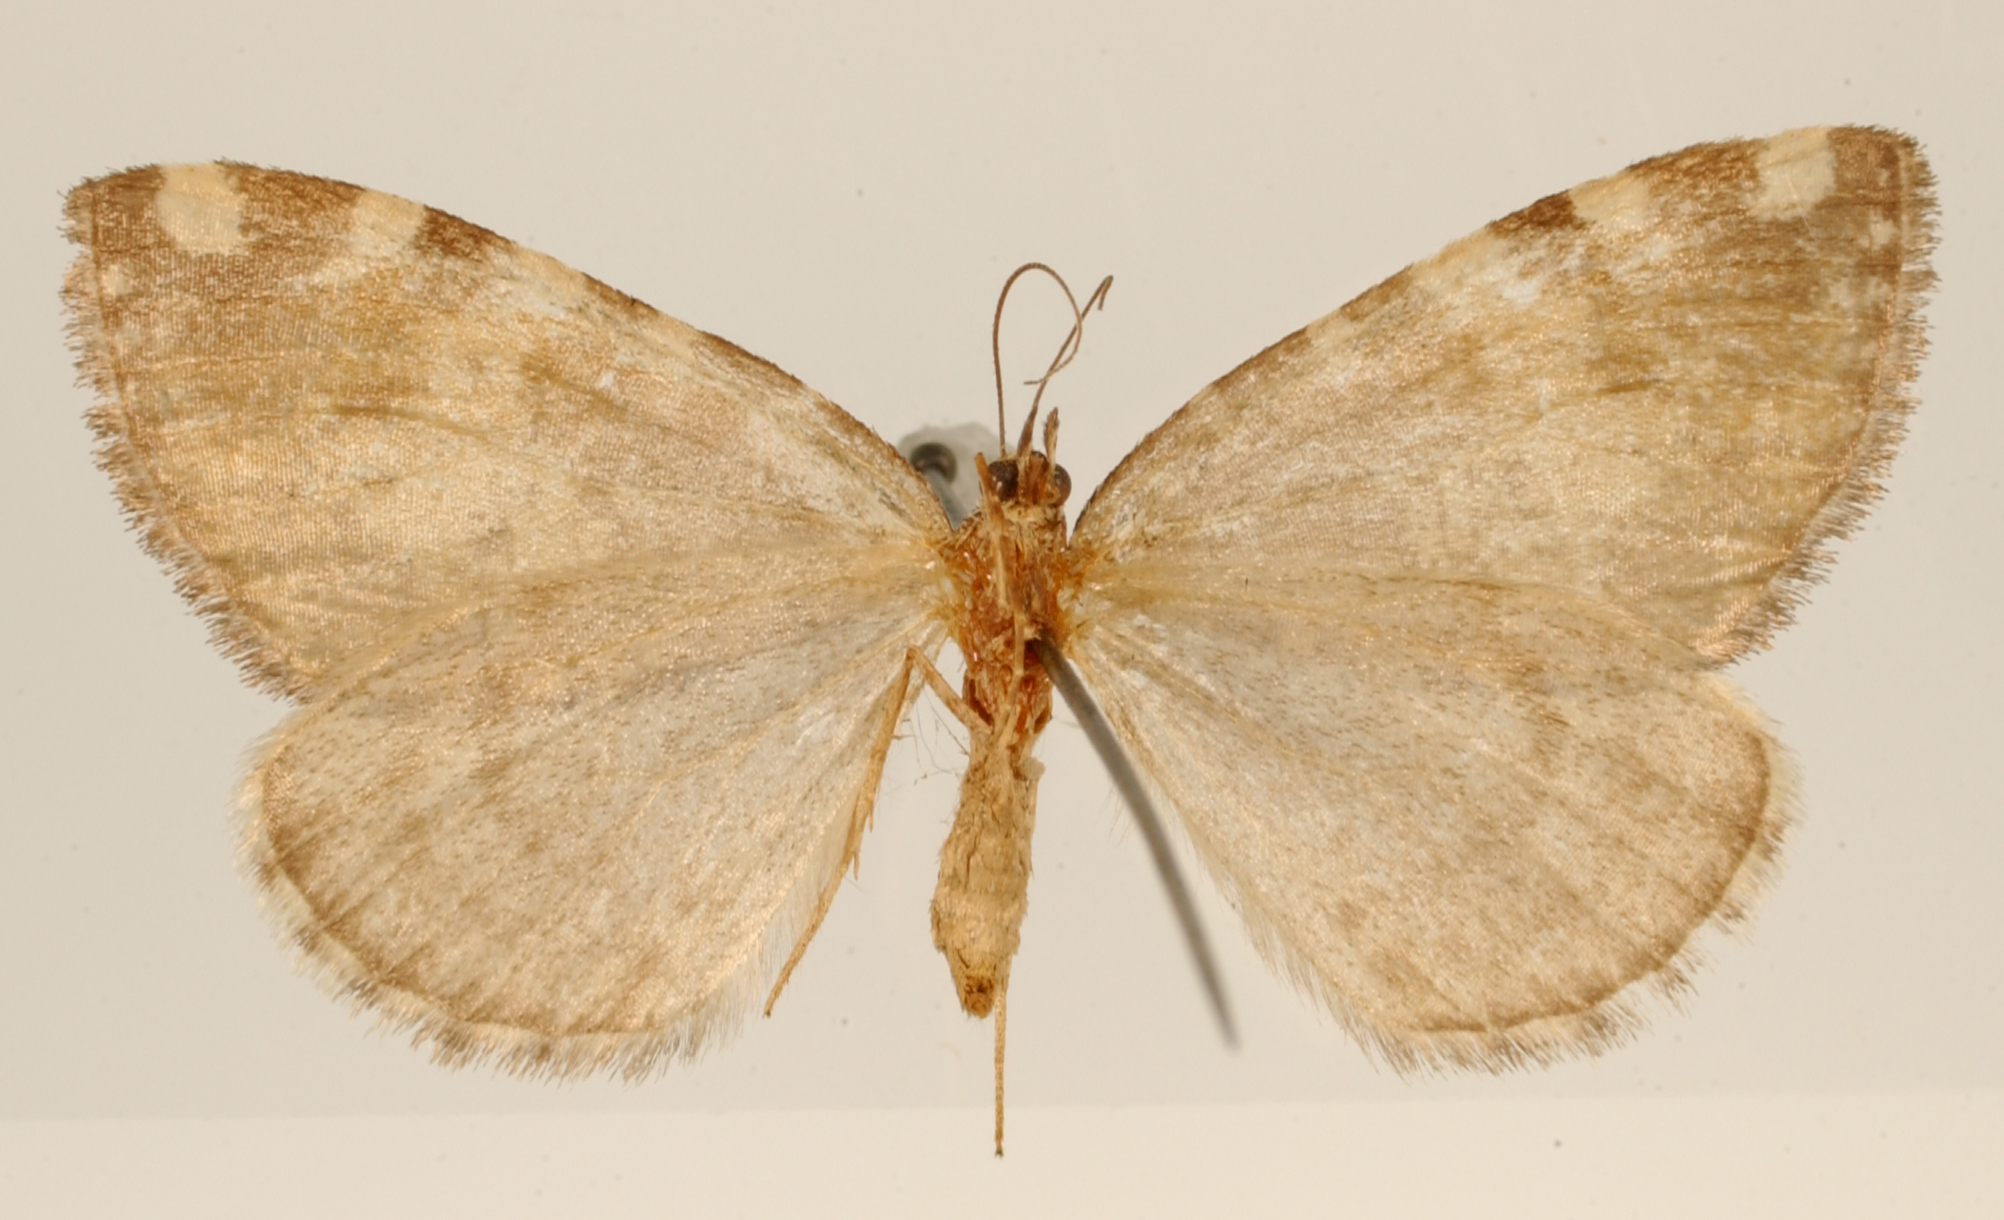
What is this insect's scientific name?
Hydriomena proba
